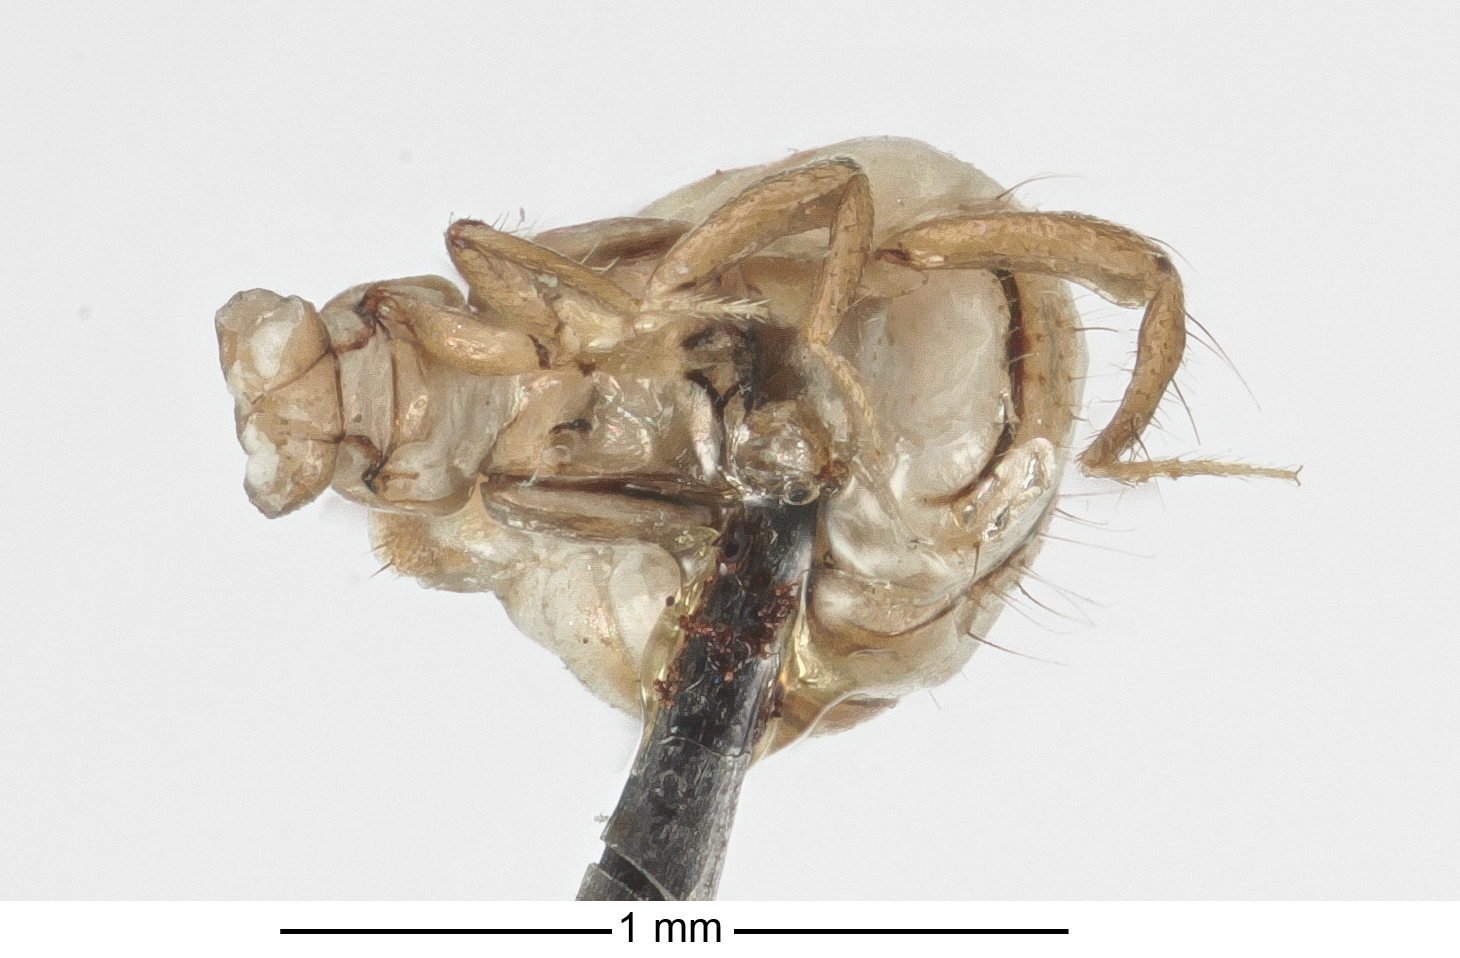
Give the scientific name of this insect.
Eburniola leucogaster
